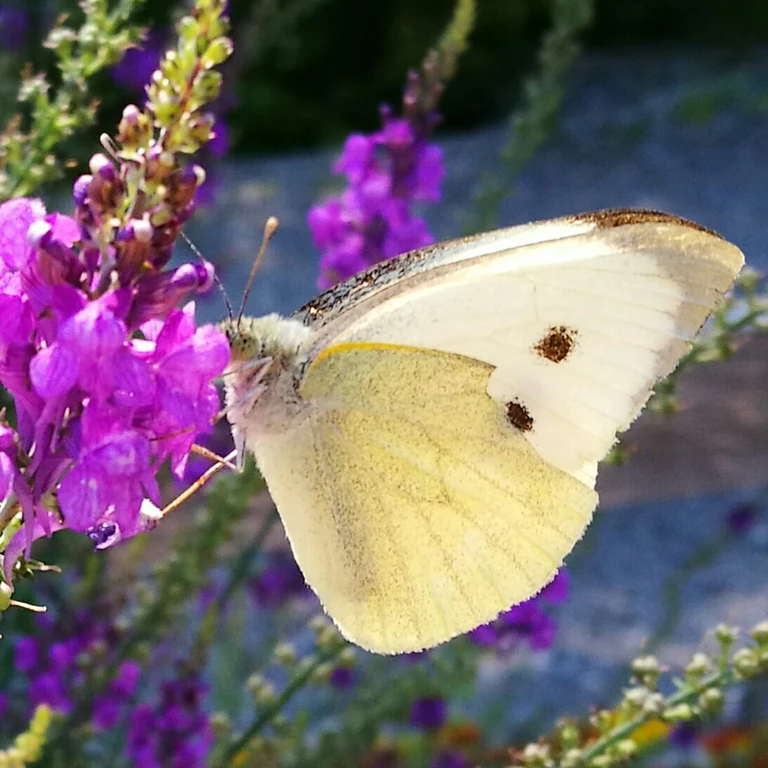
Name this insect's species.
Pieris brassicae
